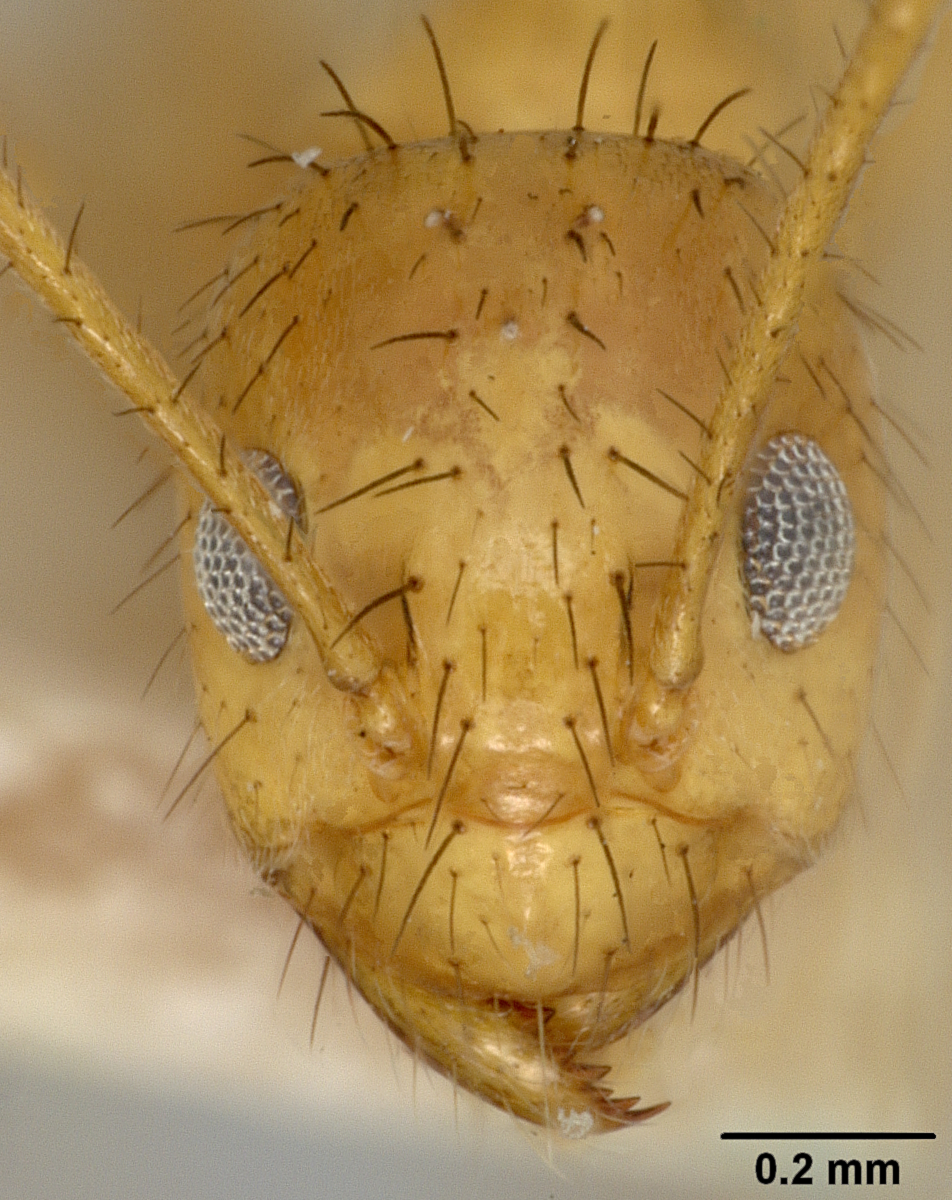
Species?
Prenolepis stigmaticus
